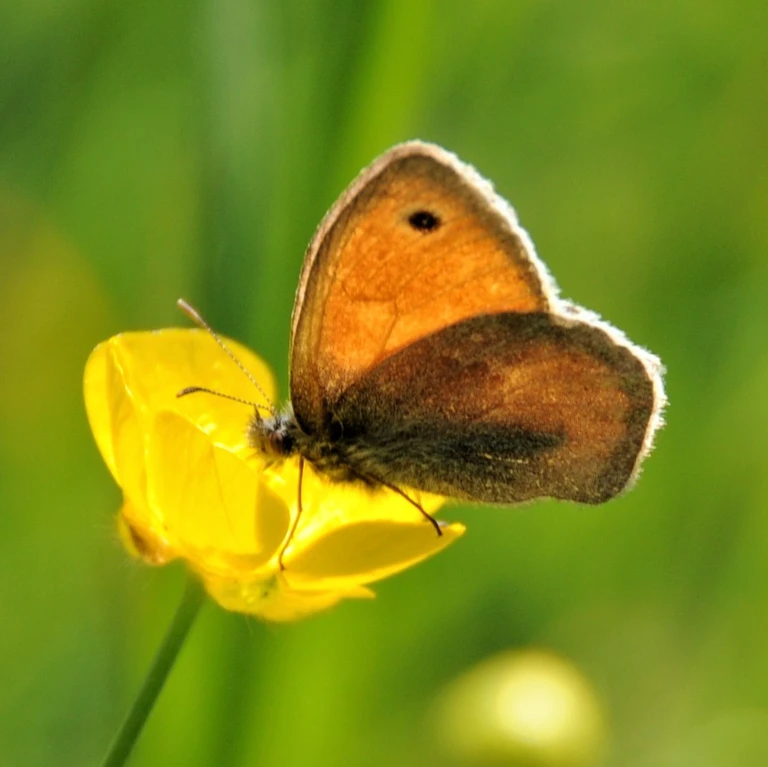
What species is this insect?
Coenonympha pamphilus
